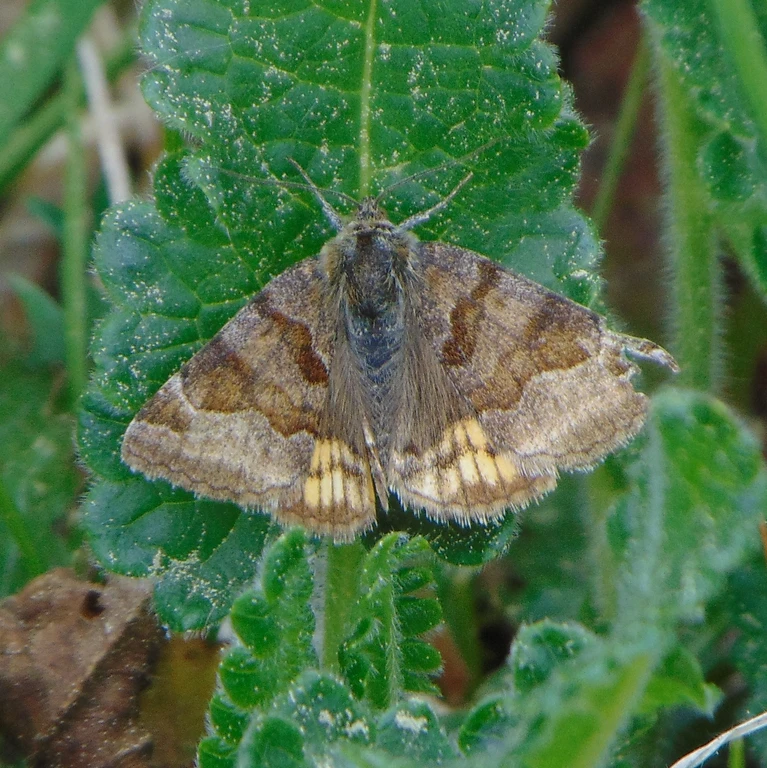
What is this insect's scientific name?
Euclidia glyphica
